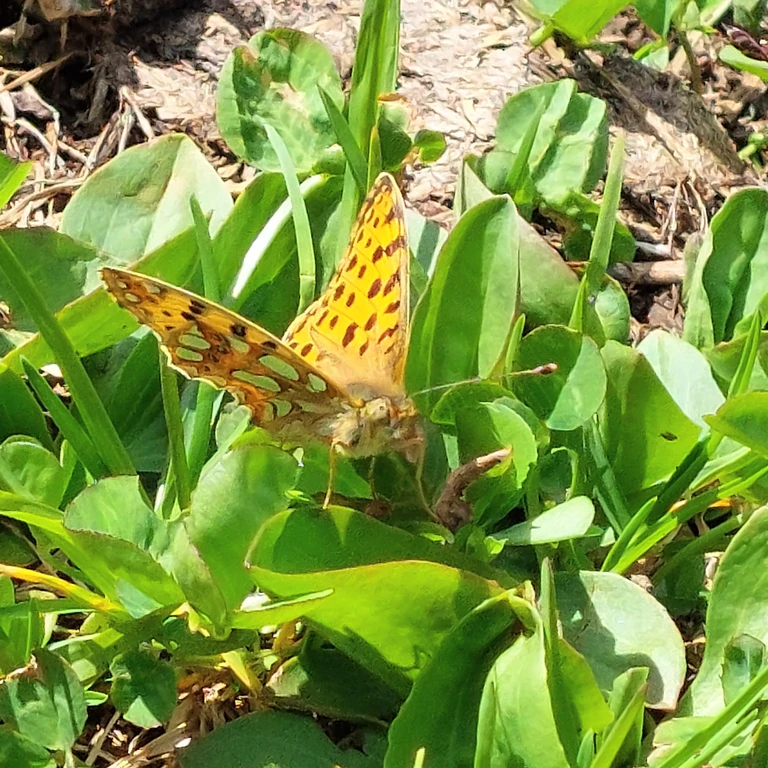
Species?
Issoria lathonia
